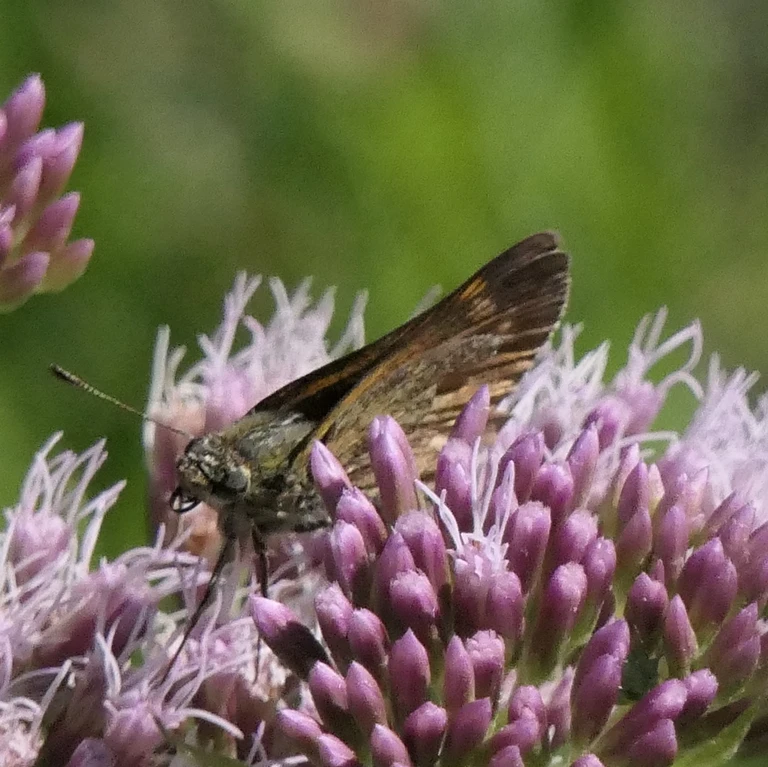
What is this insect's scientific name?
Ochlodes sylvanus (also Ochlodes venata)
